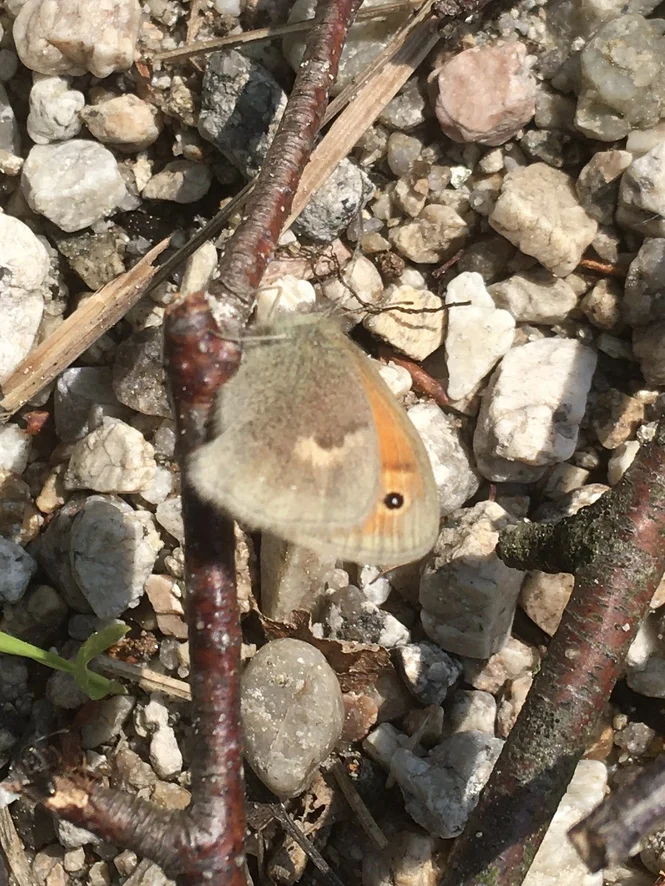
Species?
Coenonympha pamphilus
